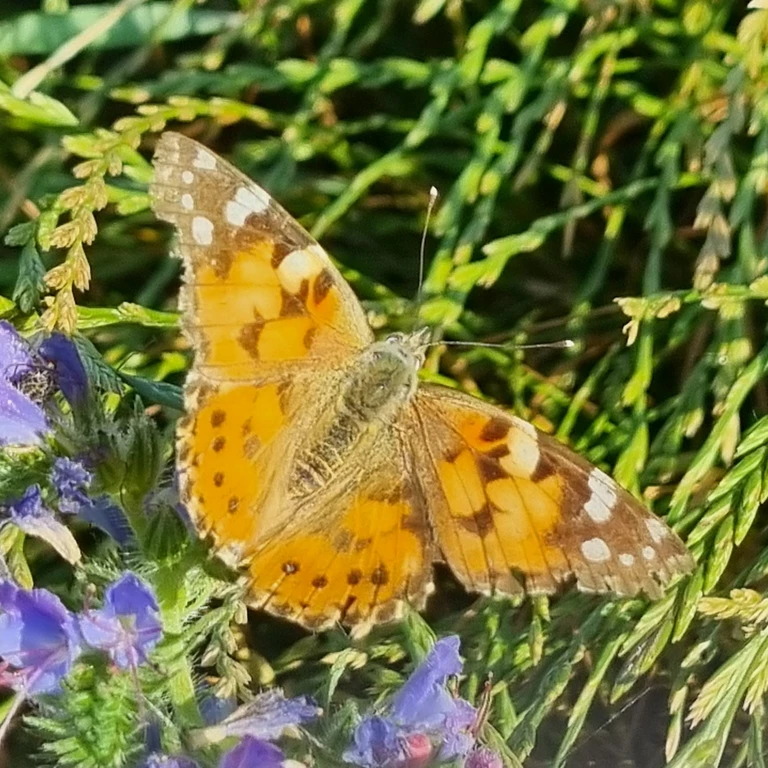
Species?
Vanessa cardui
